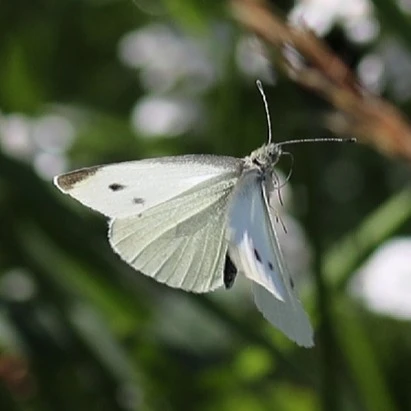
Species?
Pieris rapae
